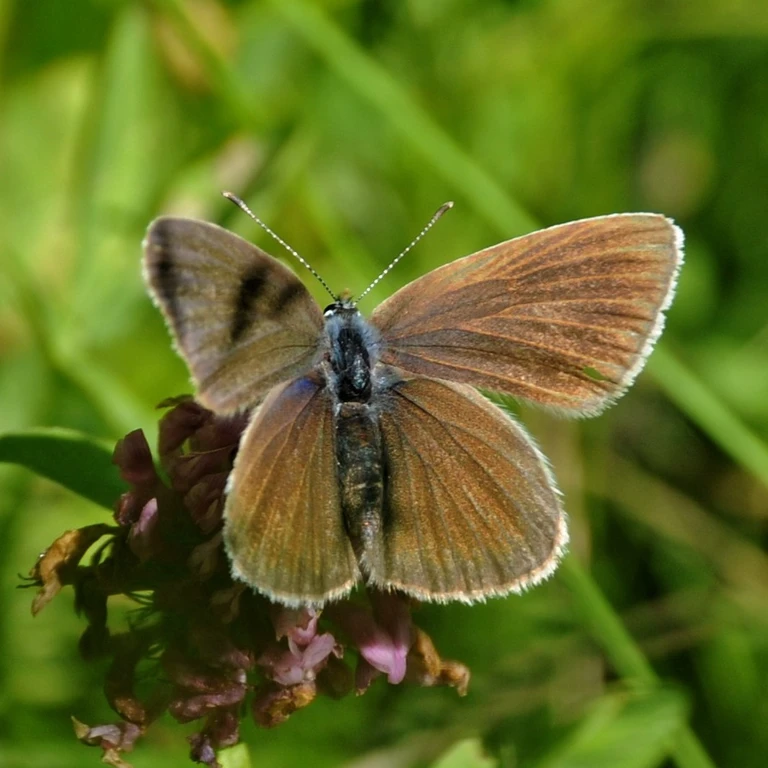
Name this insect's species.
Cyaniris semiargus
